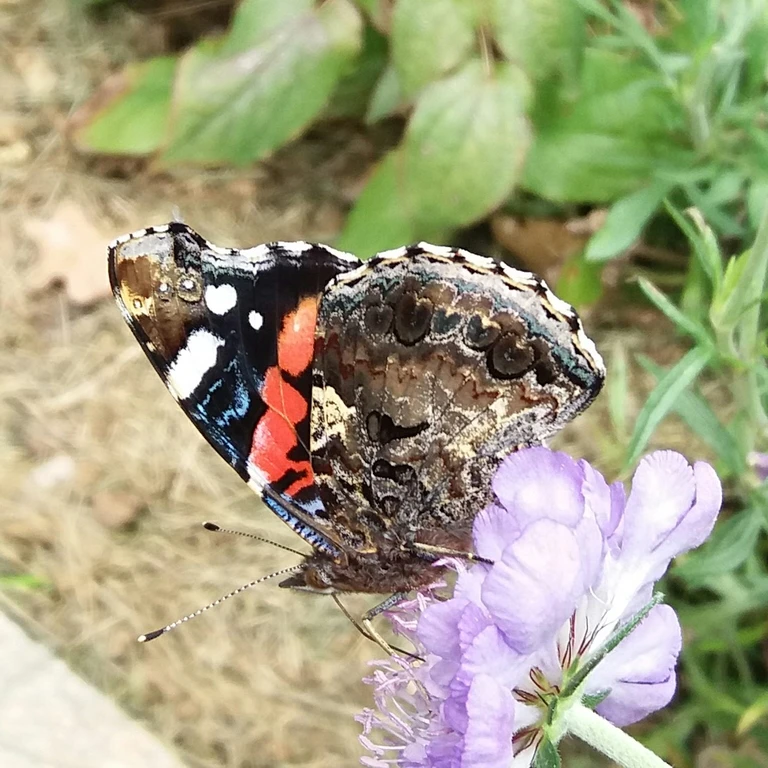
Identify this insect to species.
Vanessa atalanta
